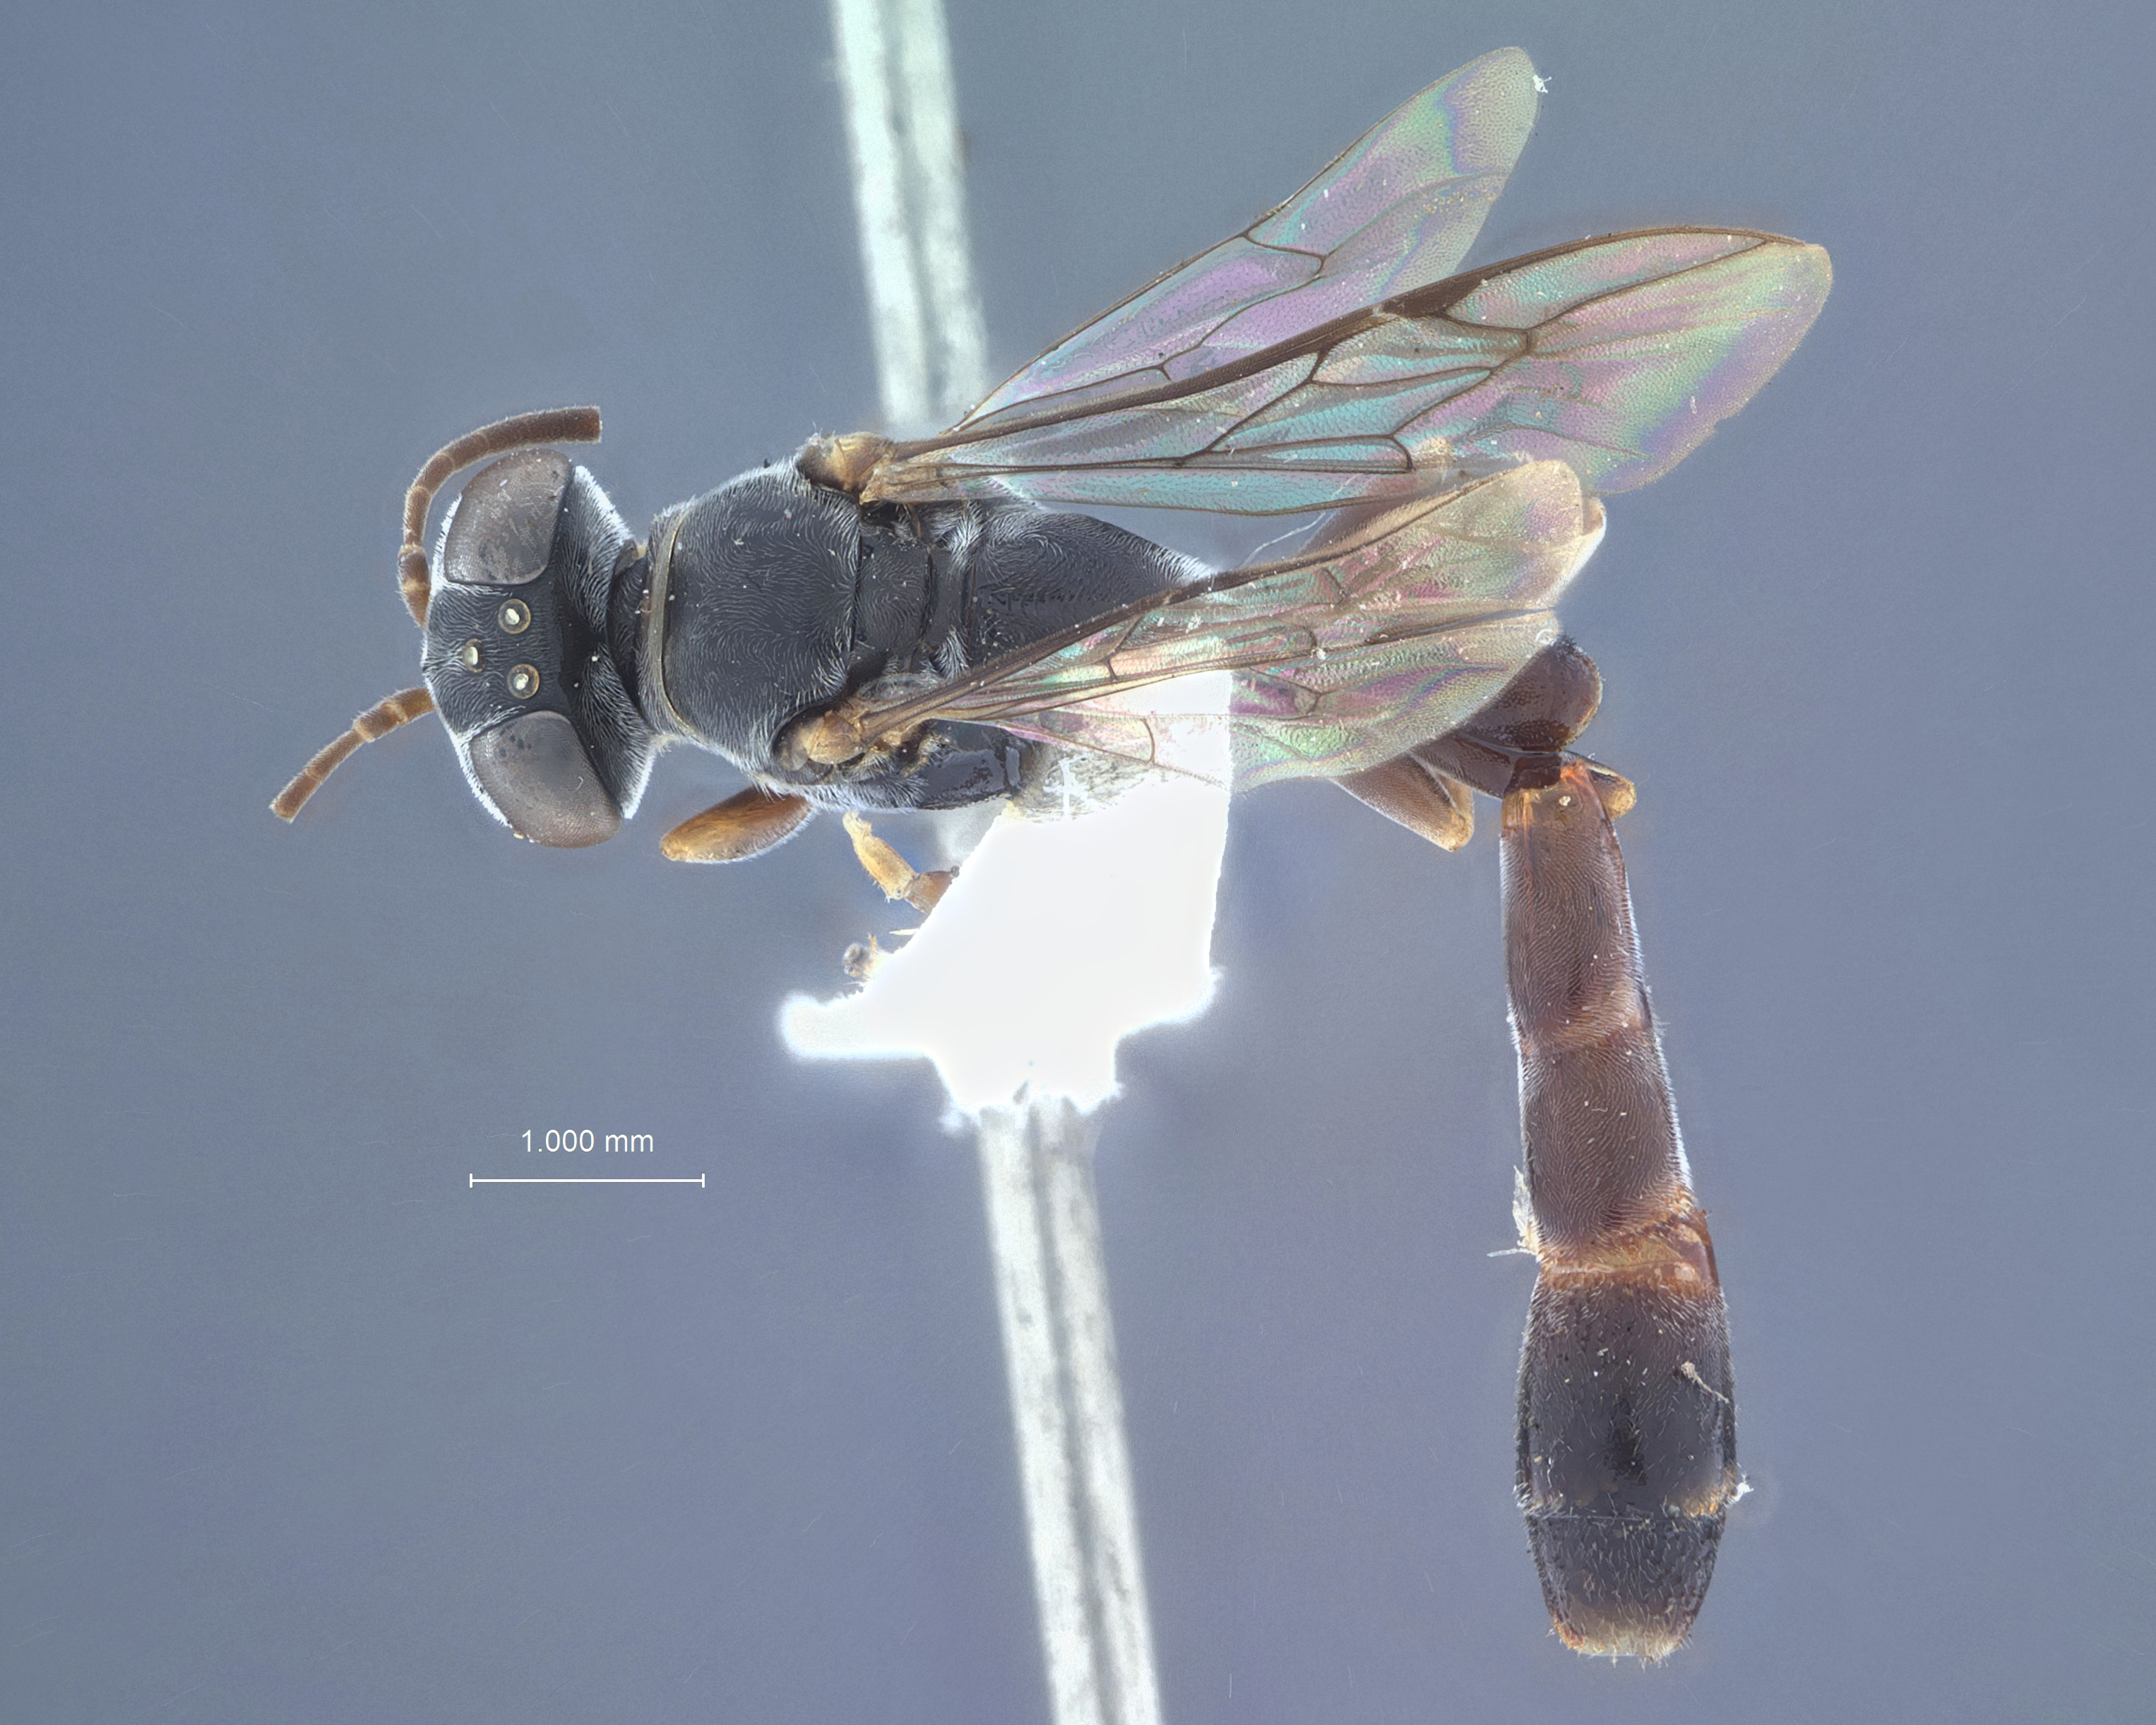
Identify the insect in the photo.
Trypoxylon crudele
